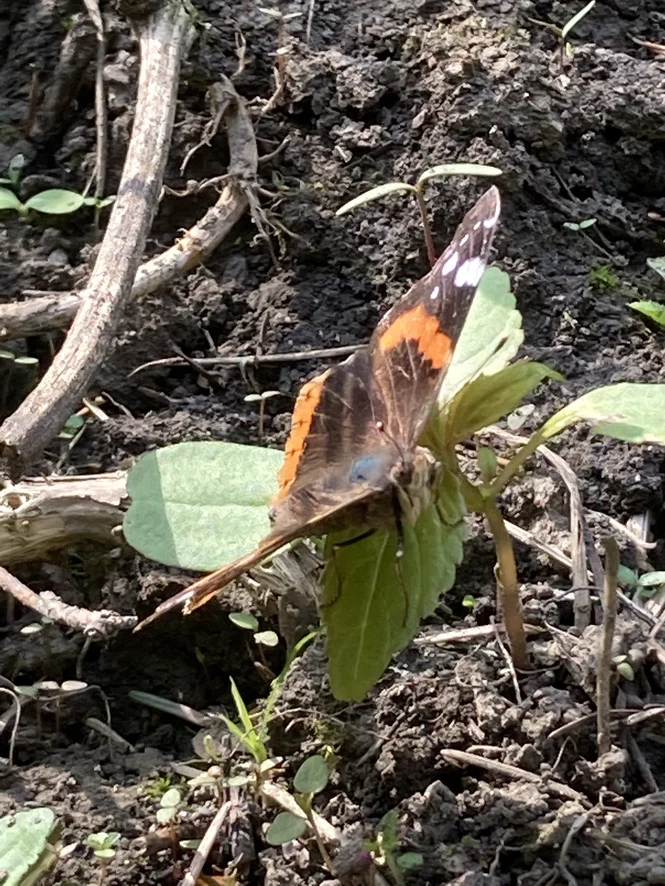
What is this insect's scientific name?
Vanessa atalanta
